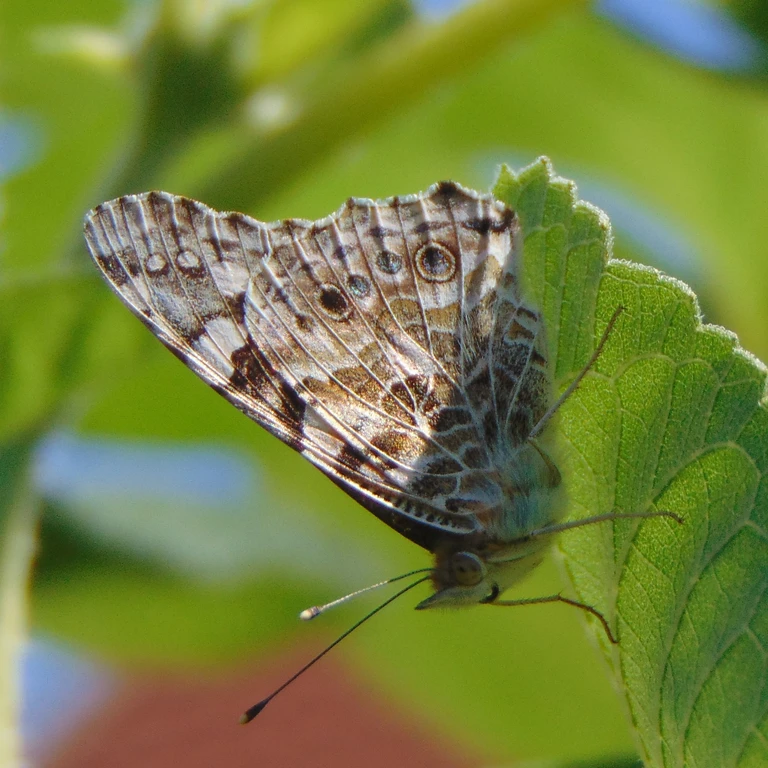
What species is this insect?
Vanessa cardui
